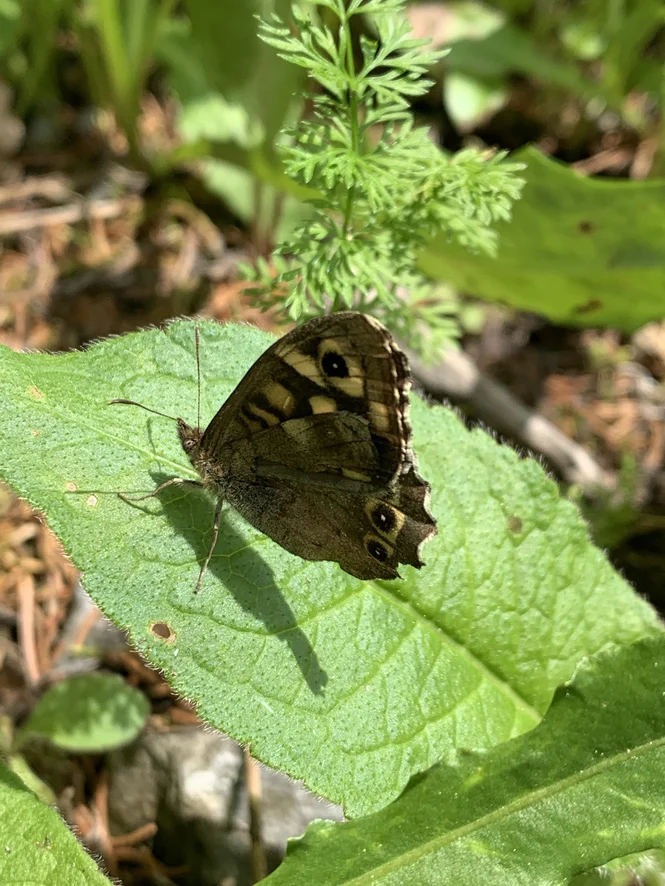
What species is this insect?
Pararge aegeria
